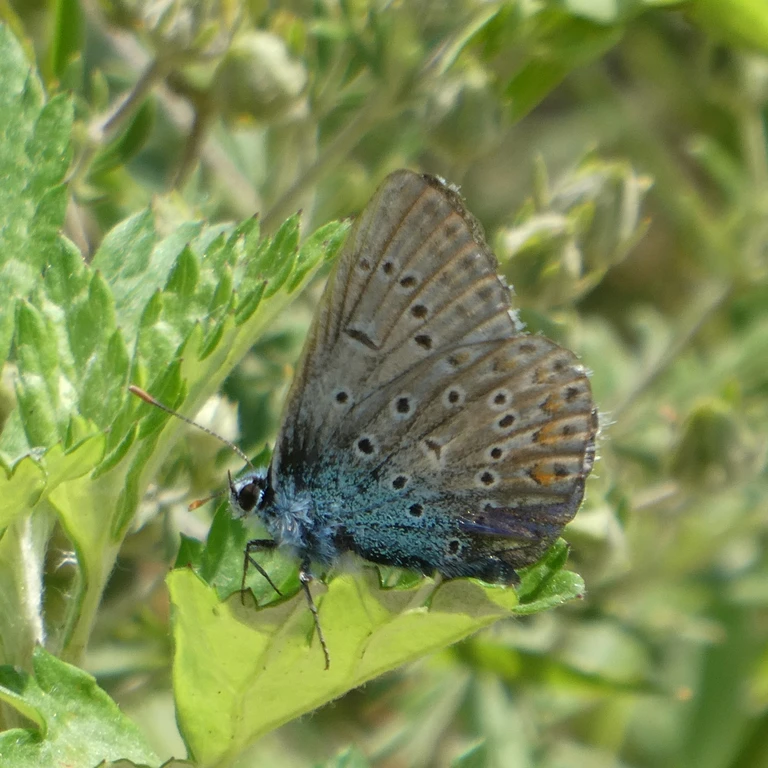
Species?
Polyommatus icarus
